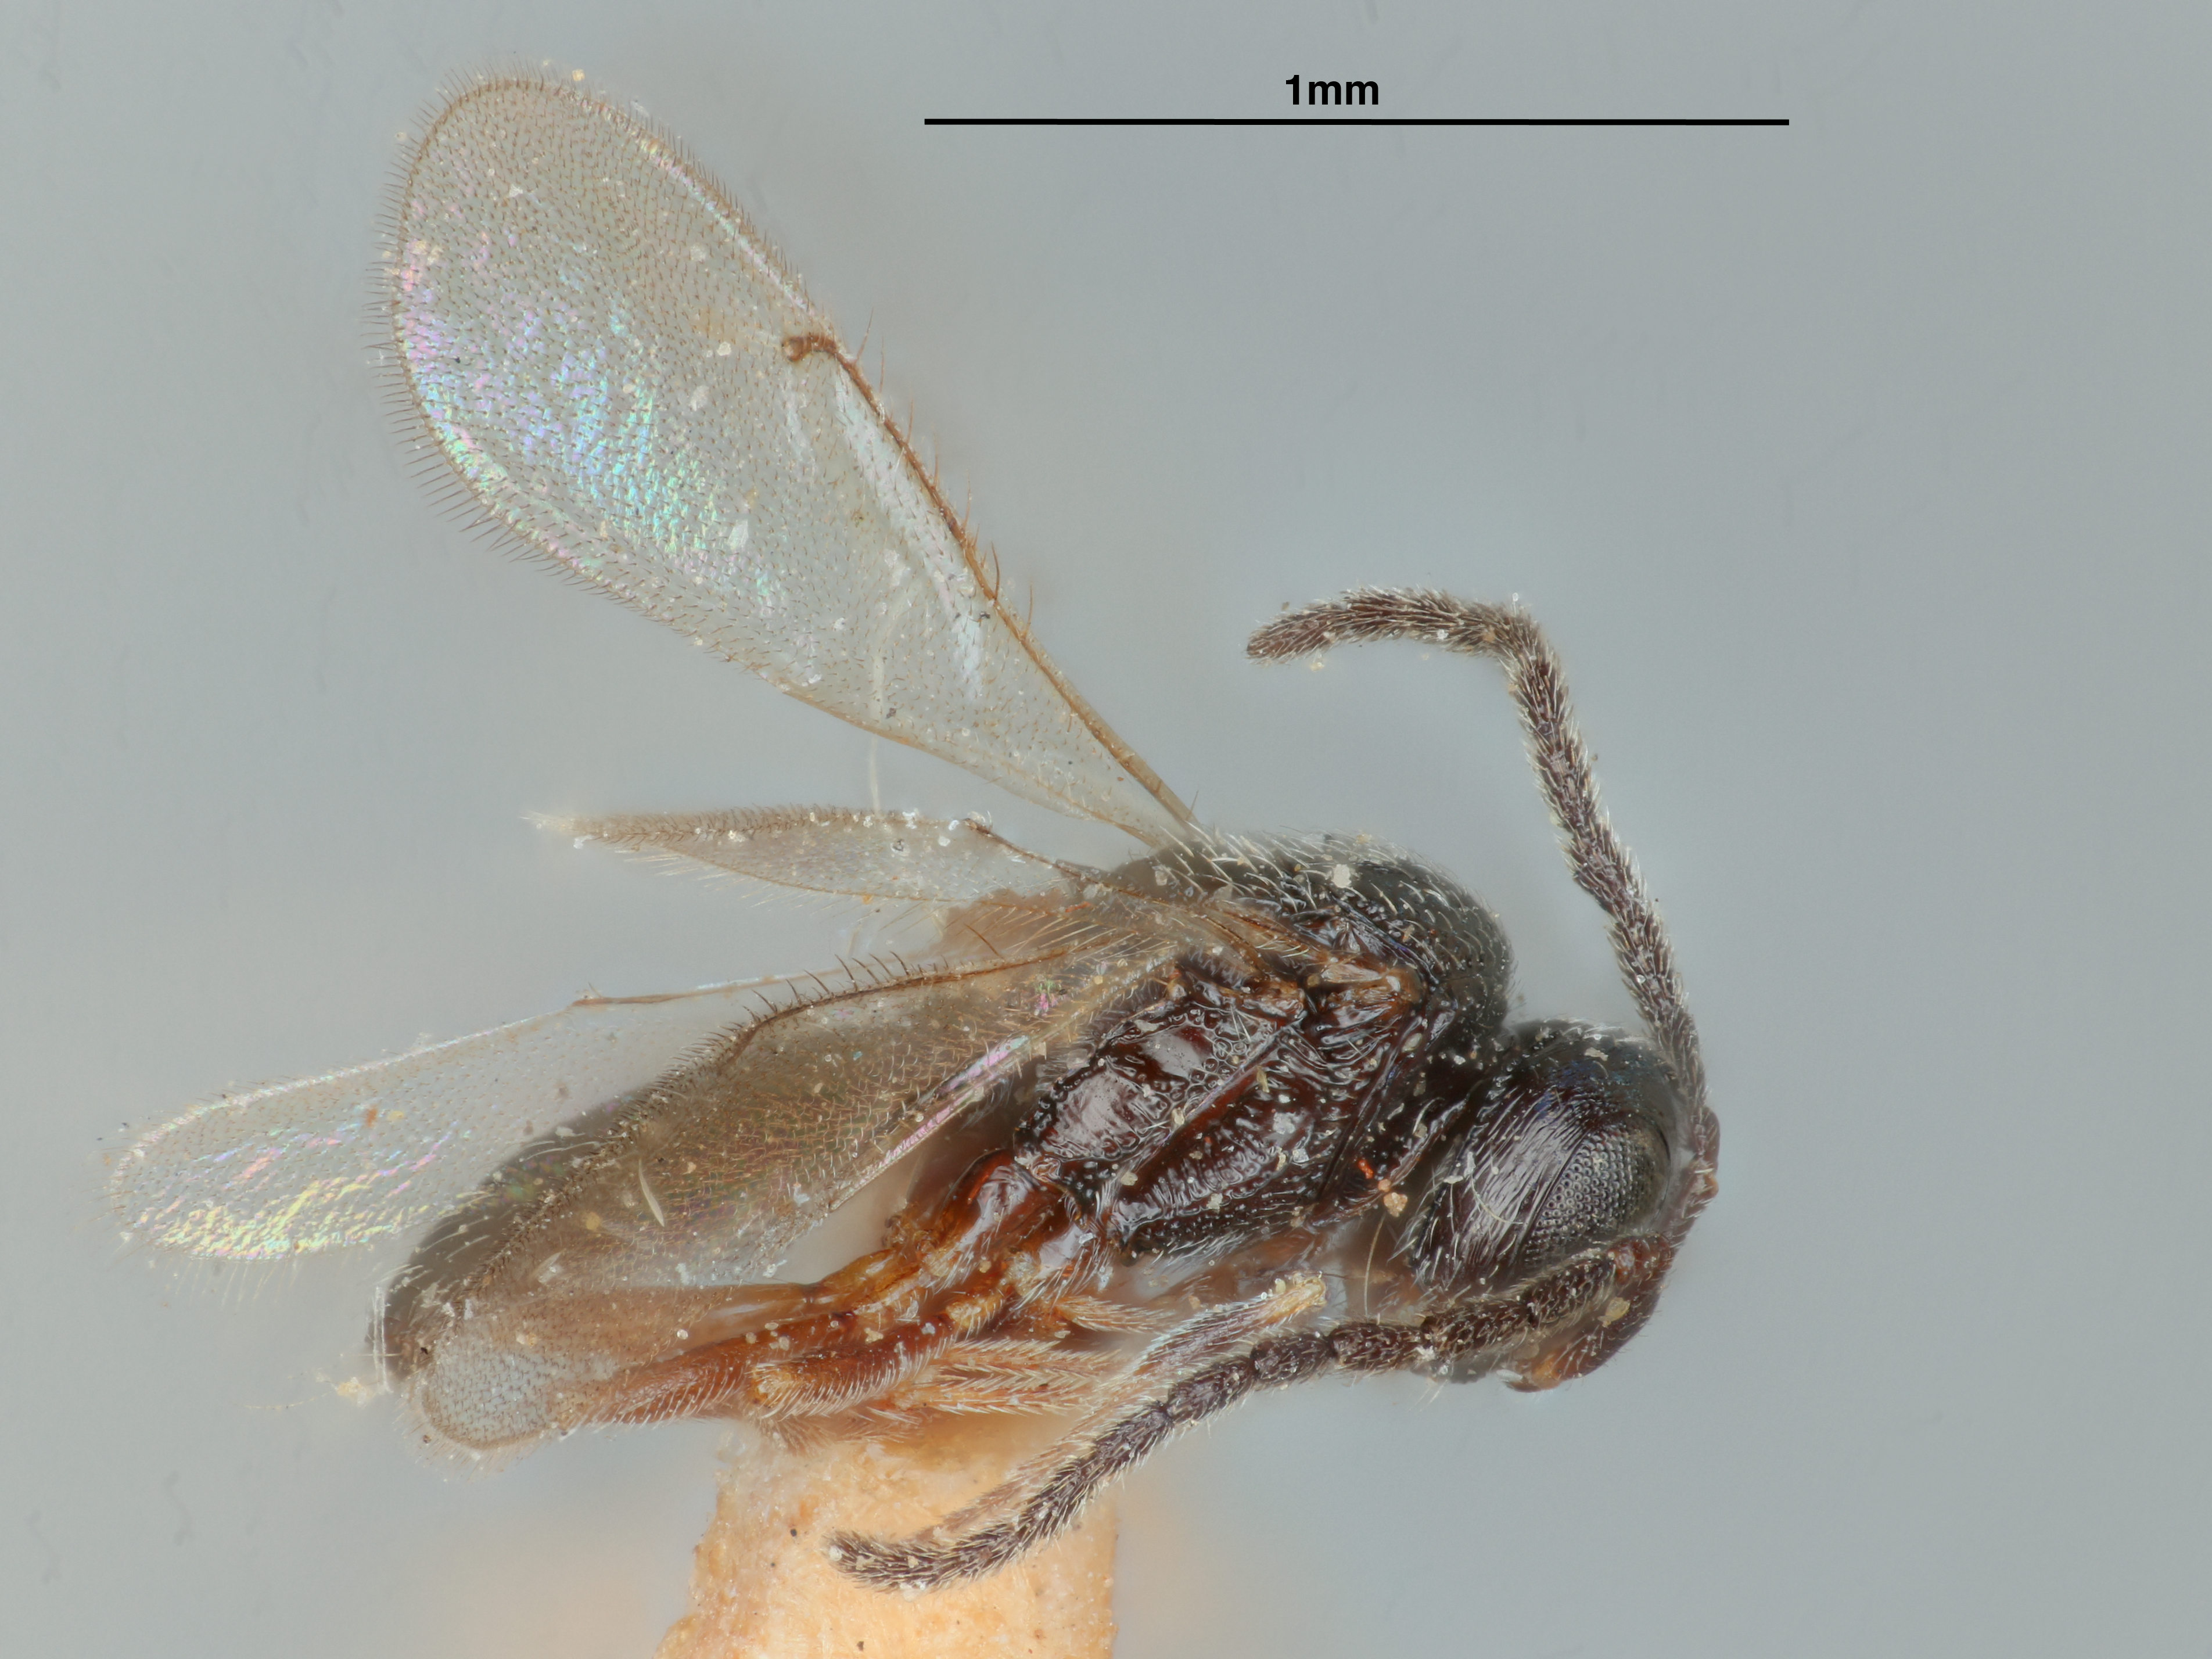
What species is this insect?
Trimorus distinctus
